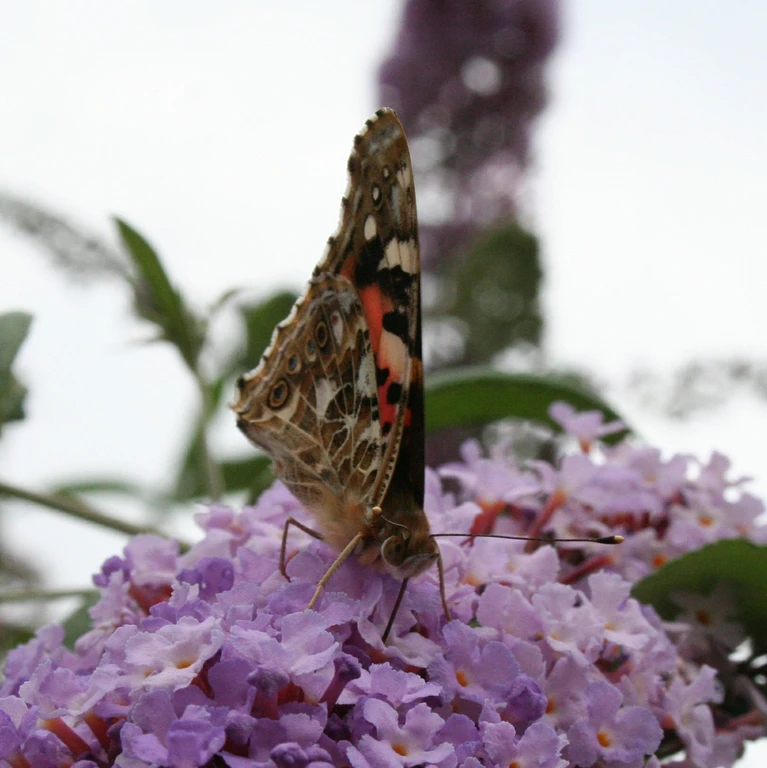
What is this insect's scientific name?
Vanessa cardui
